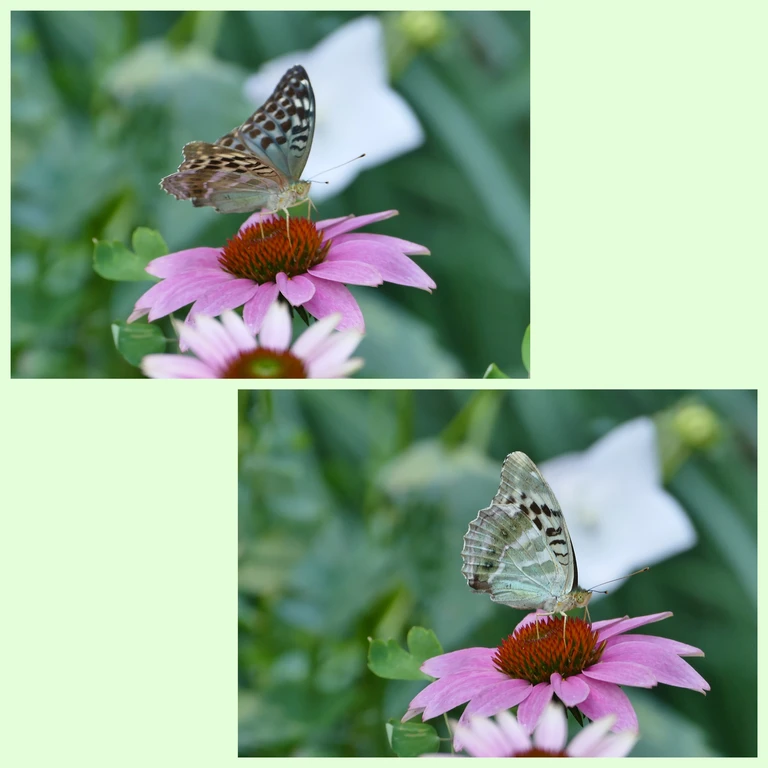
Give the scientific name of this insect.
Argynnis paphia
